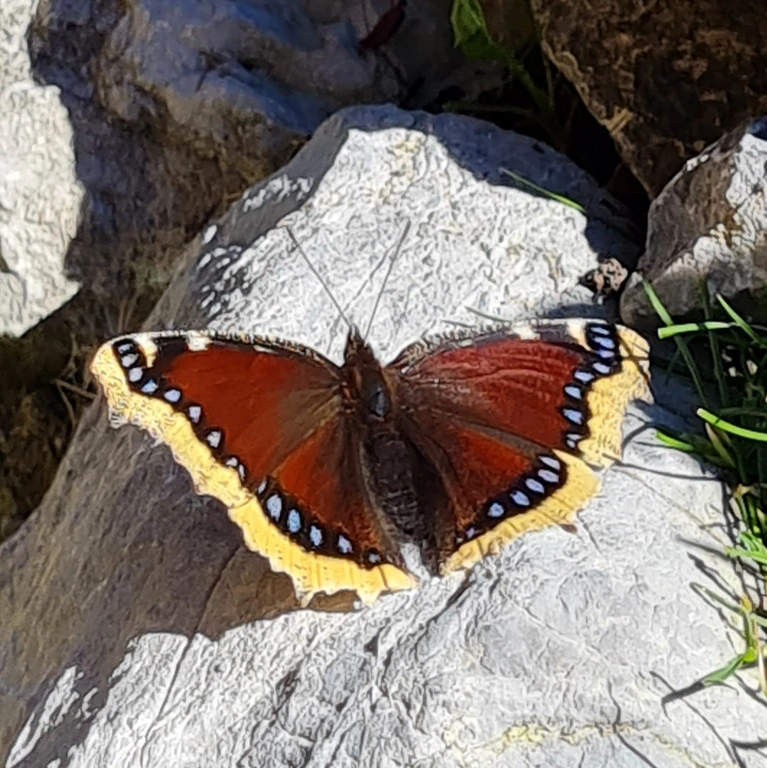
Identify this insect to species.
Nymphalis antiopa
